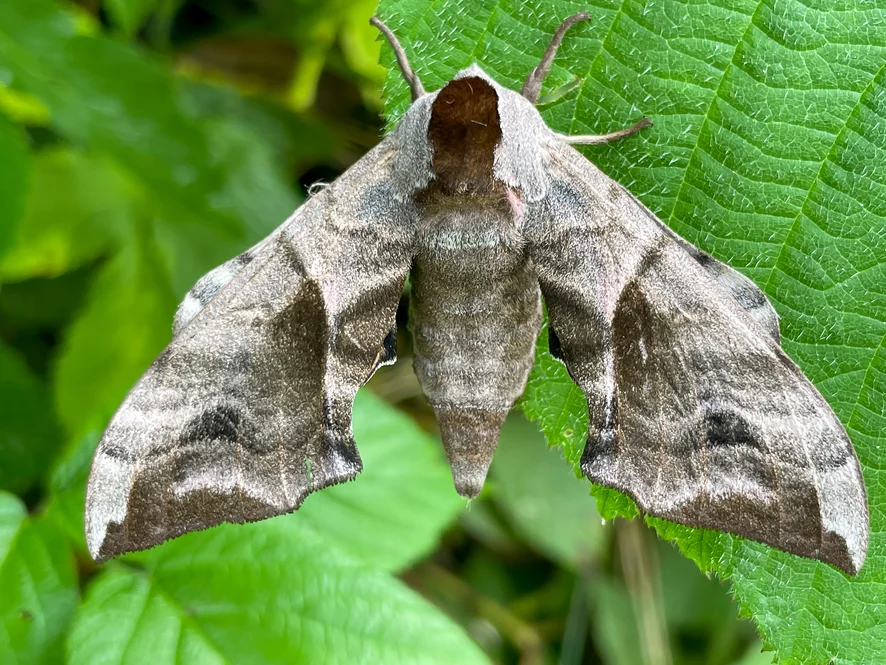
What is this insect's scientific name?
Smerinthus ocellata
